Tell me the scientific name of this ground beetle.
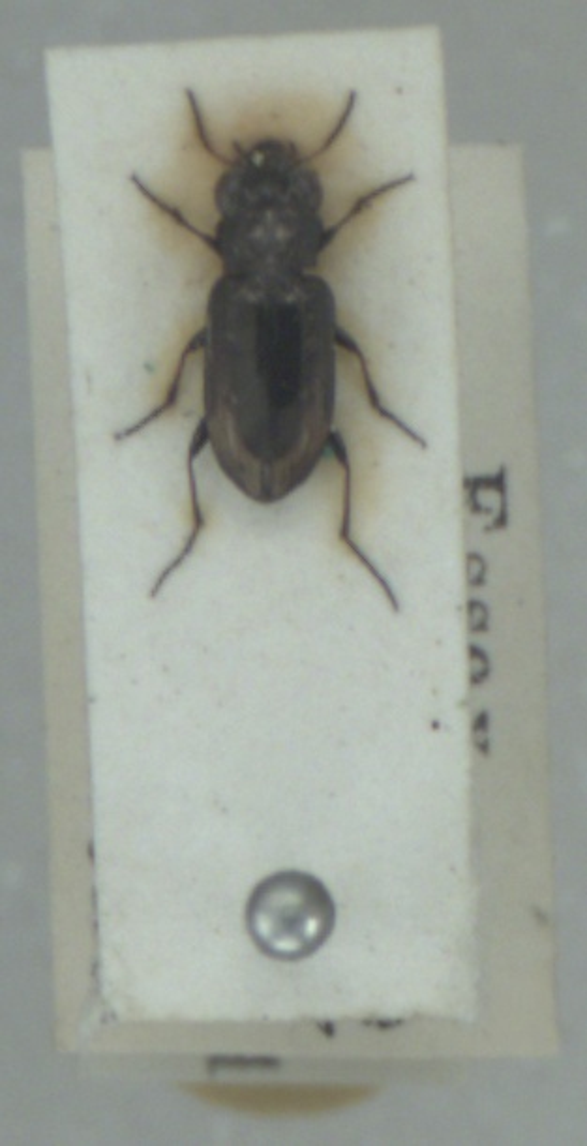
Notiophilus quadripunctatus
